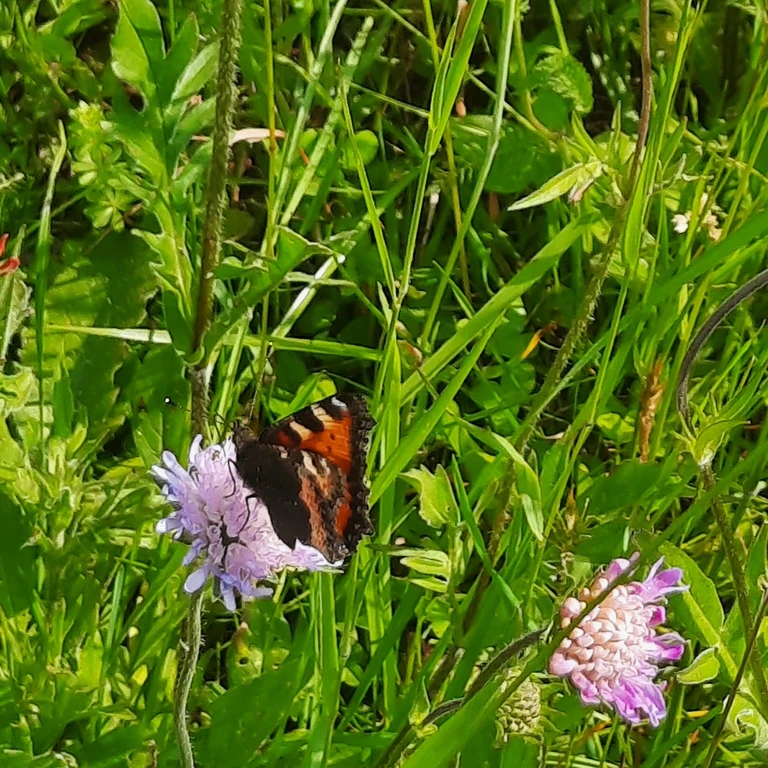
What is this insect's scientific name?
Aglais urticae
